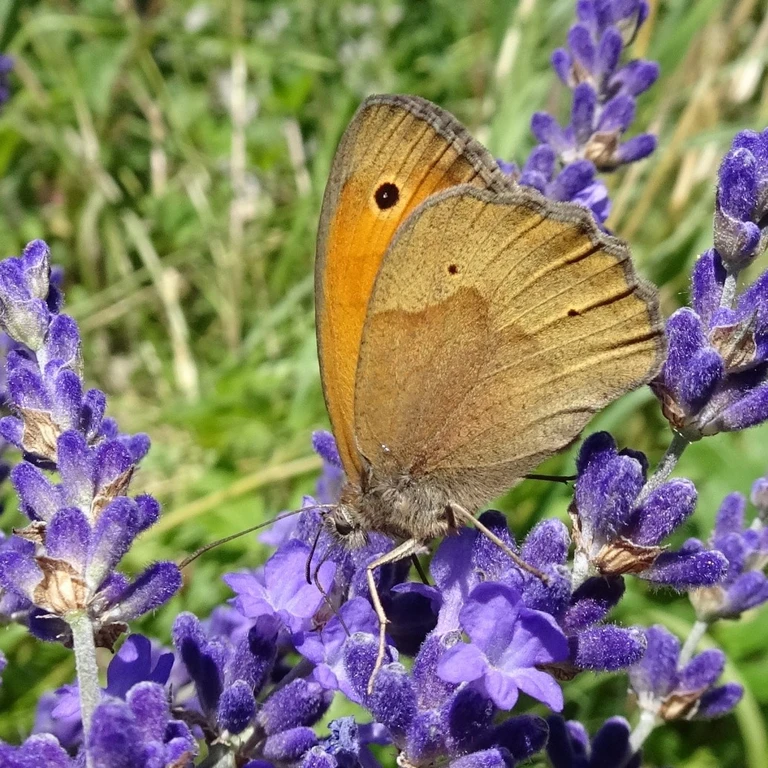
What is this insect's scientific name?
Maniola jurtina
